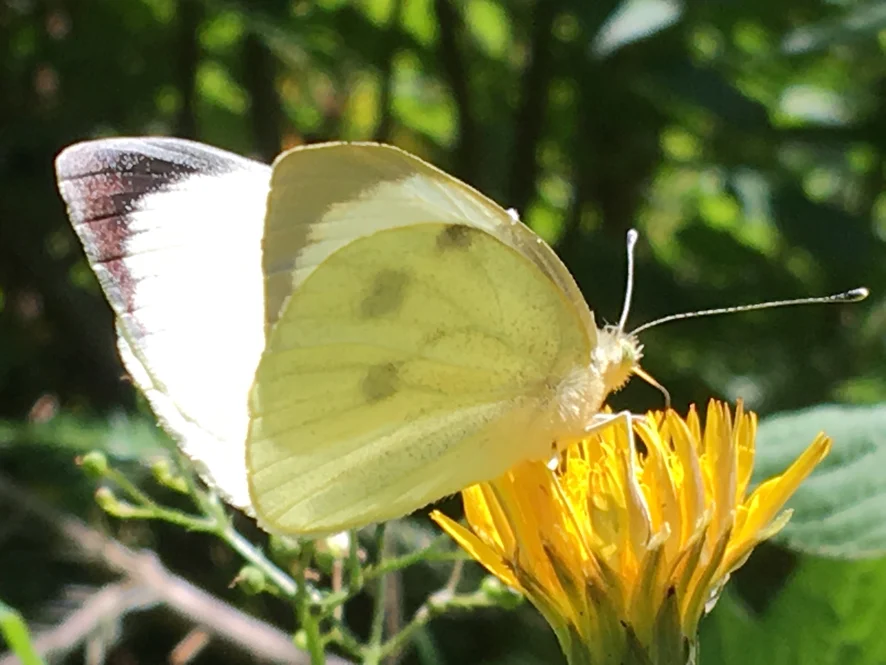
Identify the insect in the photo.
Pieris brassicae
